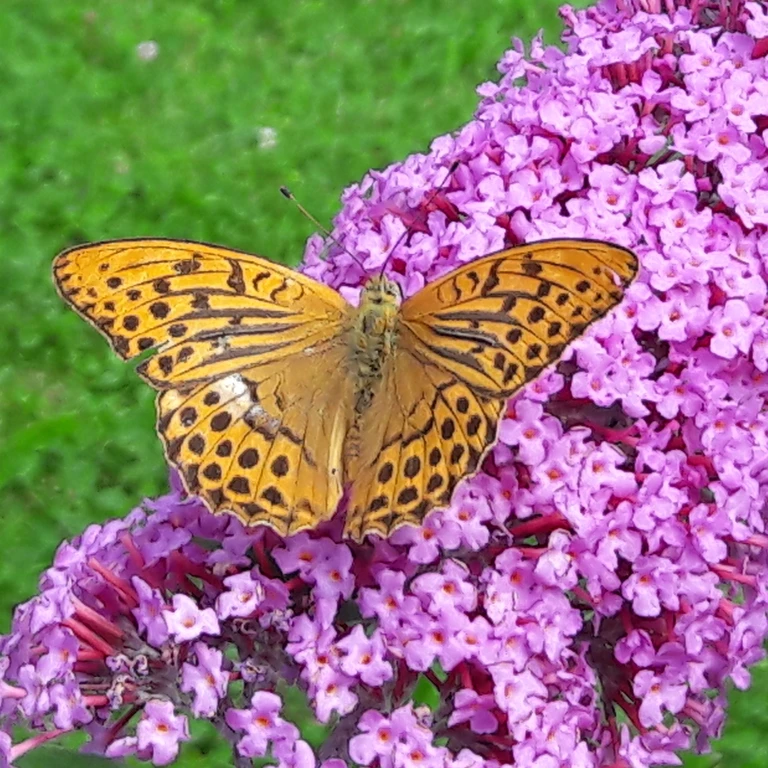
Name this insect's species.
Argynnis paphia
